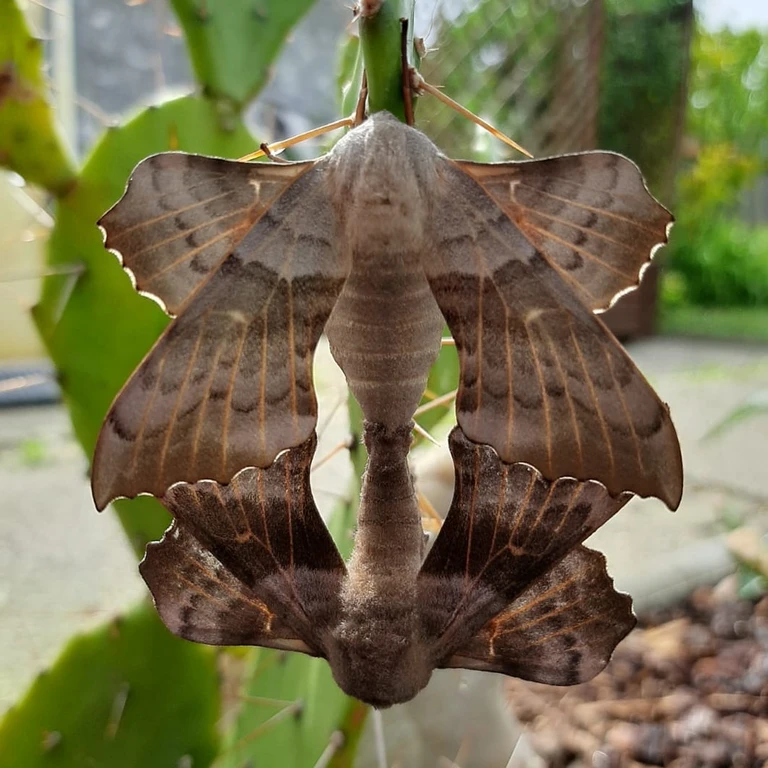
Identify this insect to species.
Laothoe populi
